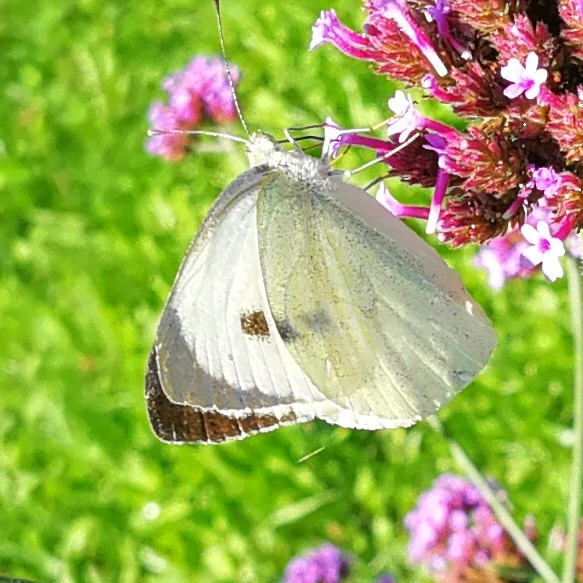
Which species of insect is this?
Pieris brassicae
